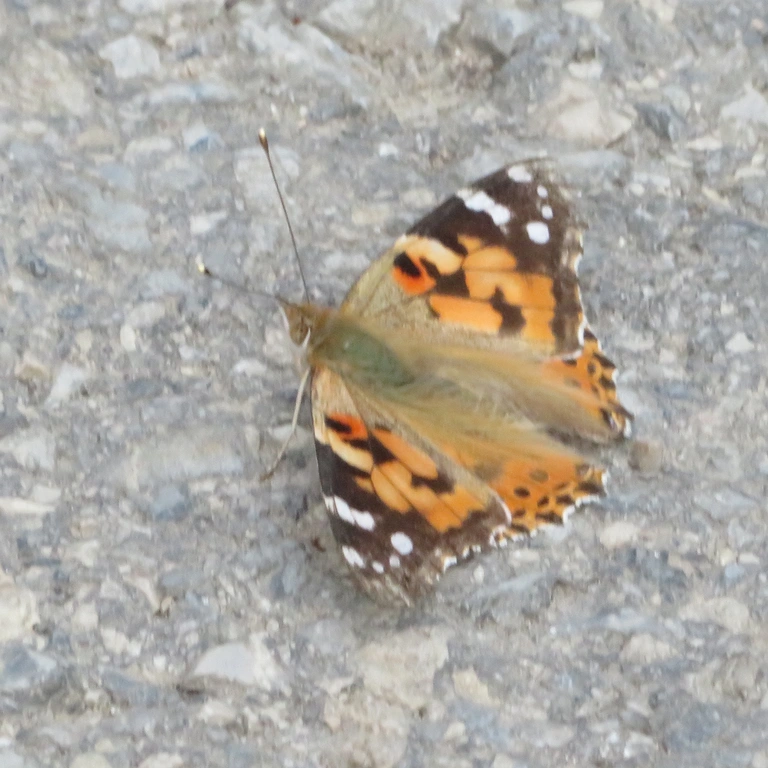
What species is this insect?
Vanessa cardui
